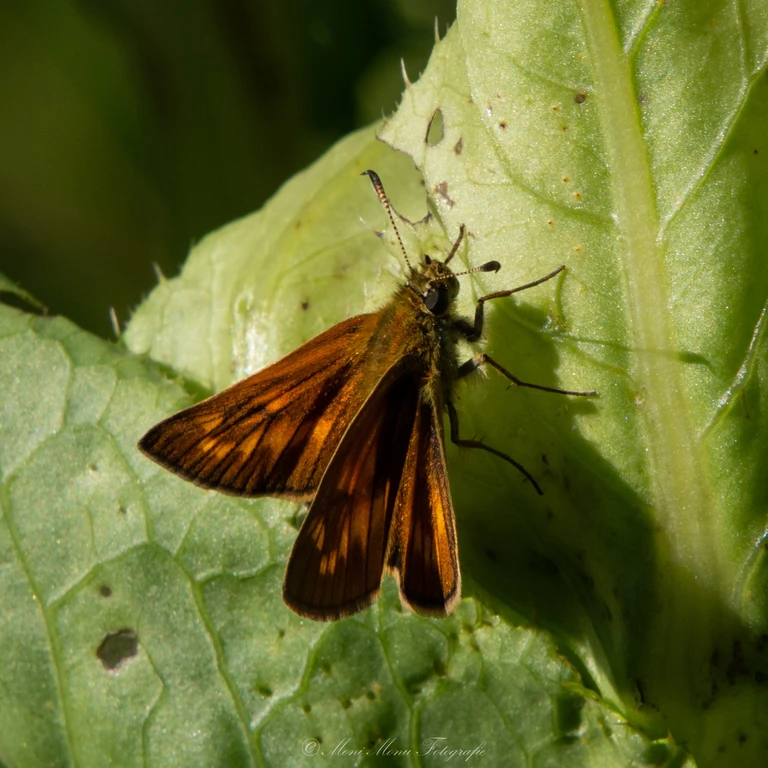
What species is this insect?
Ochlodes sylvanus (also Ochlodes venata)
